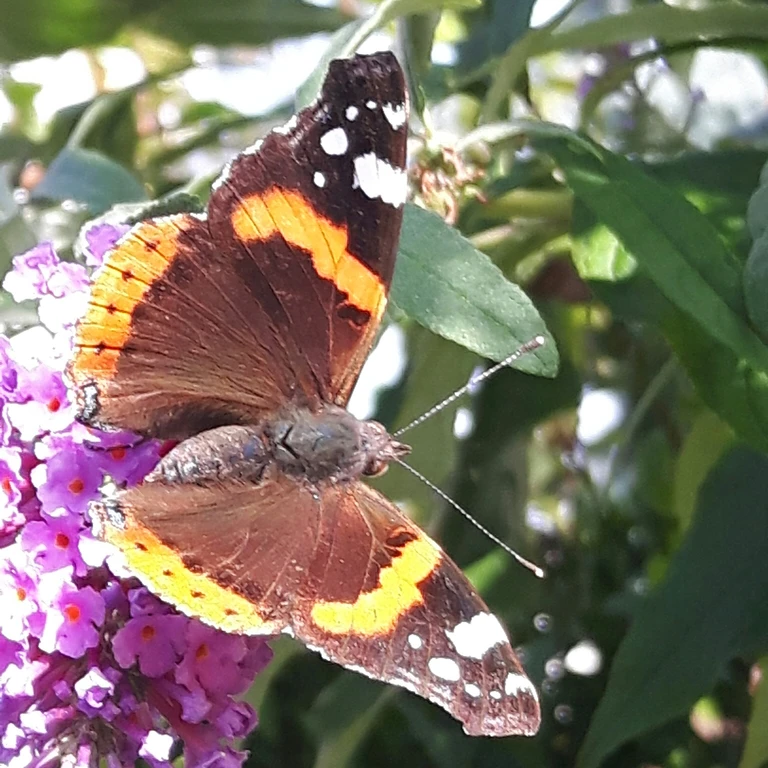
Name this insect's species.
Vanessa atalanta
